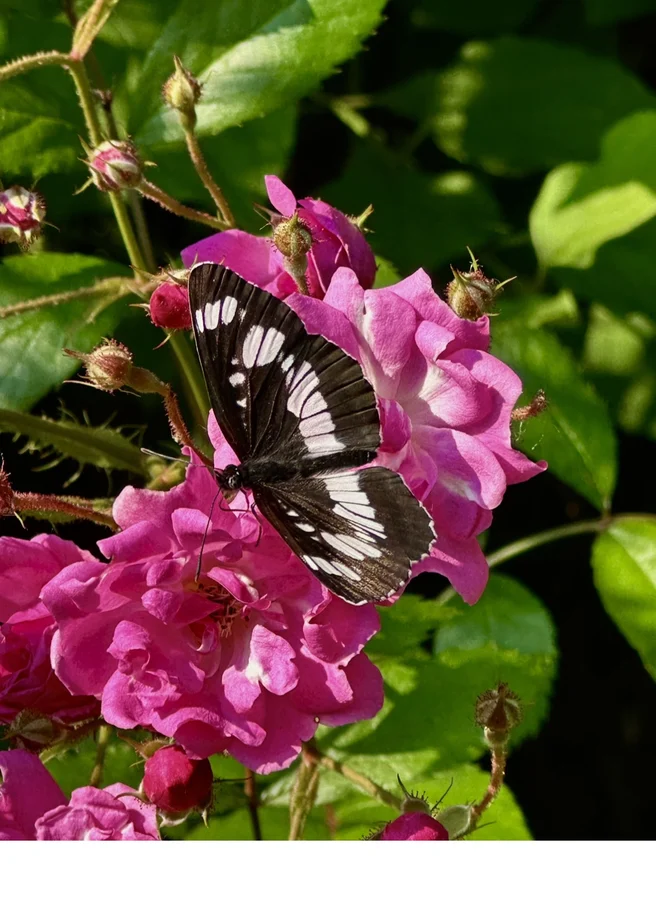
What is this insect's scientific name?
Neptis rivularis
